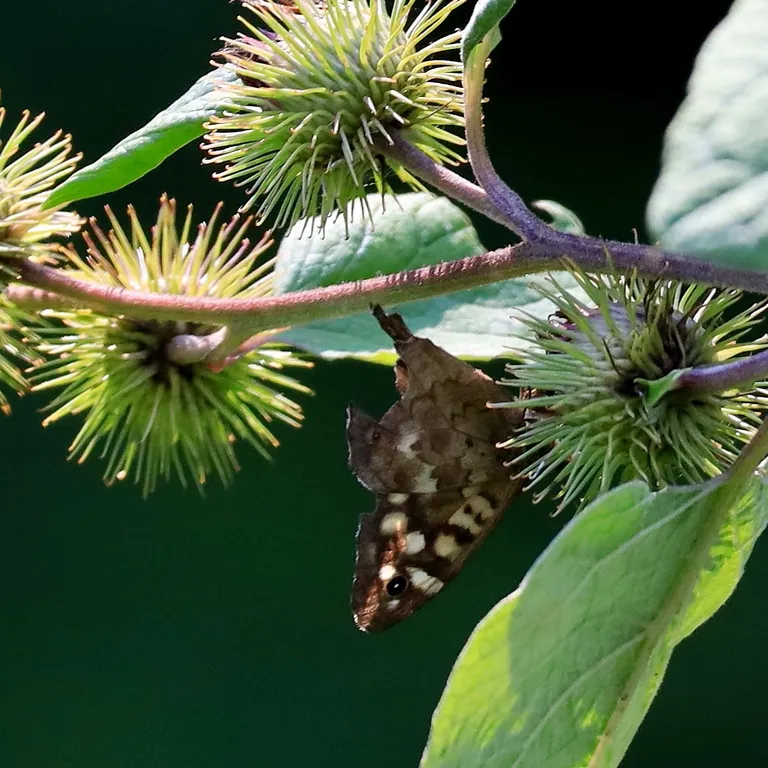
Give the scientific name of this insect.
Pararge aegeria
